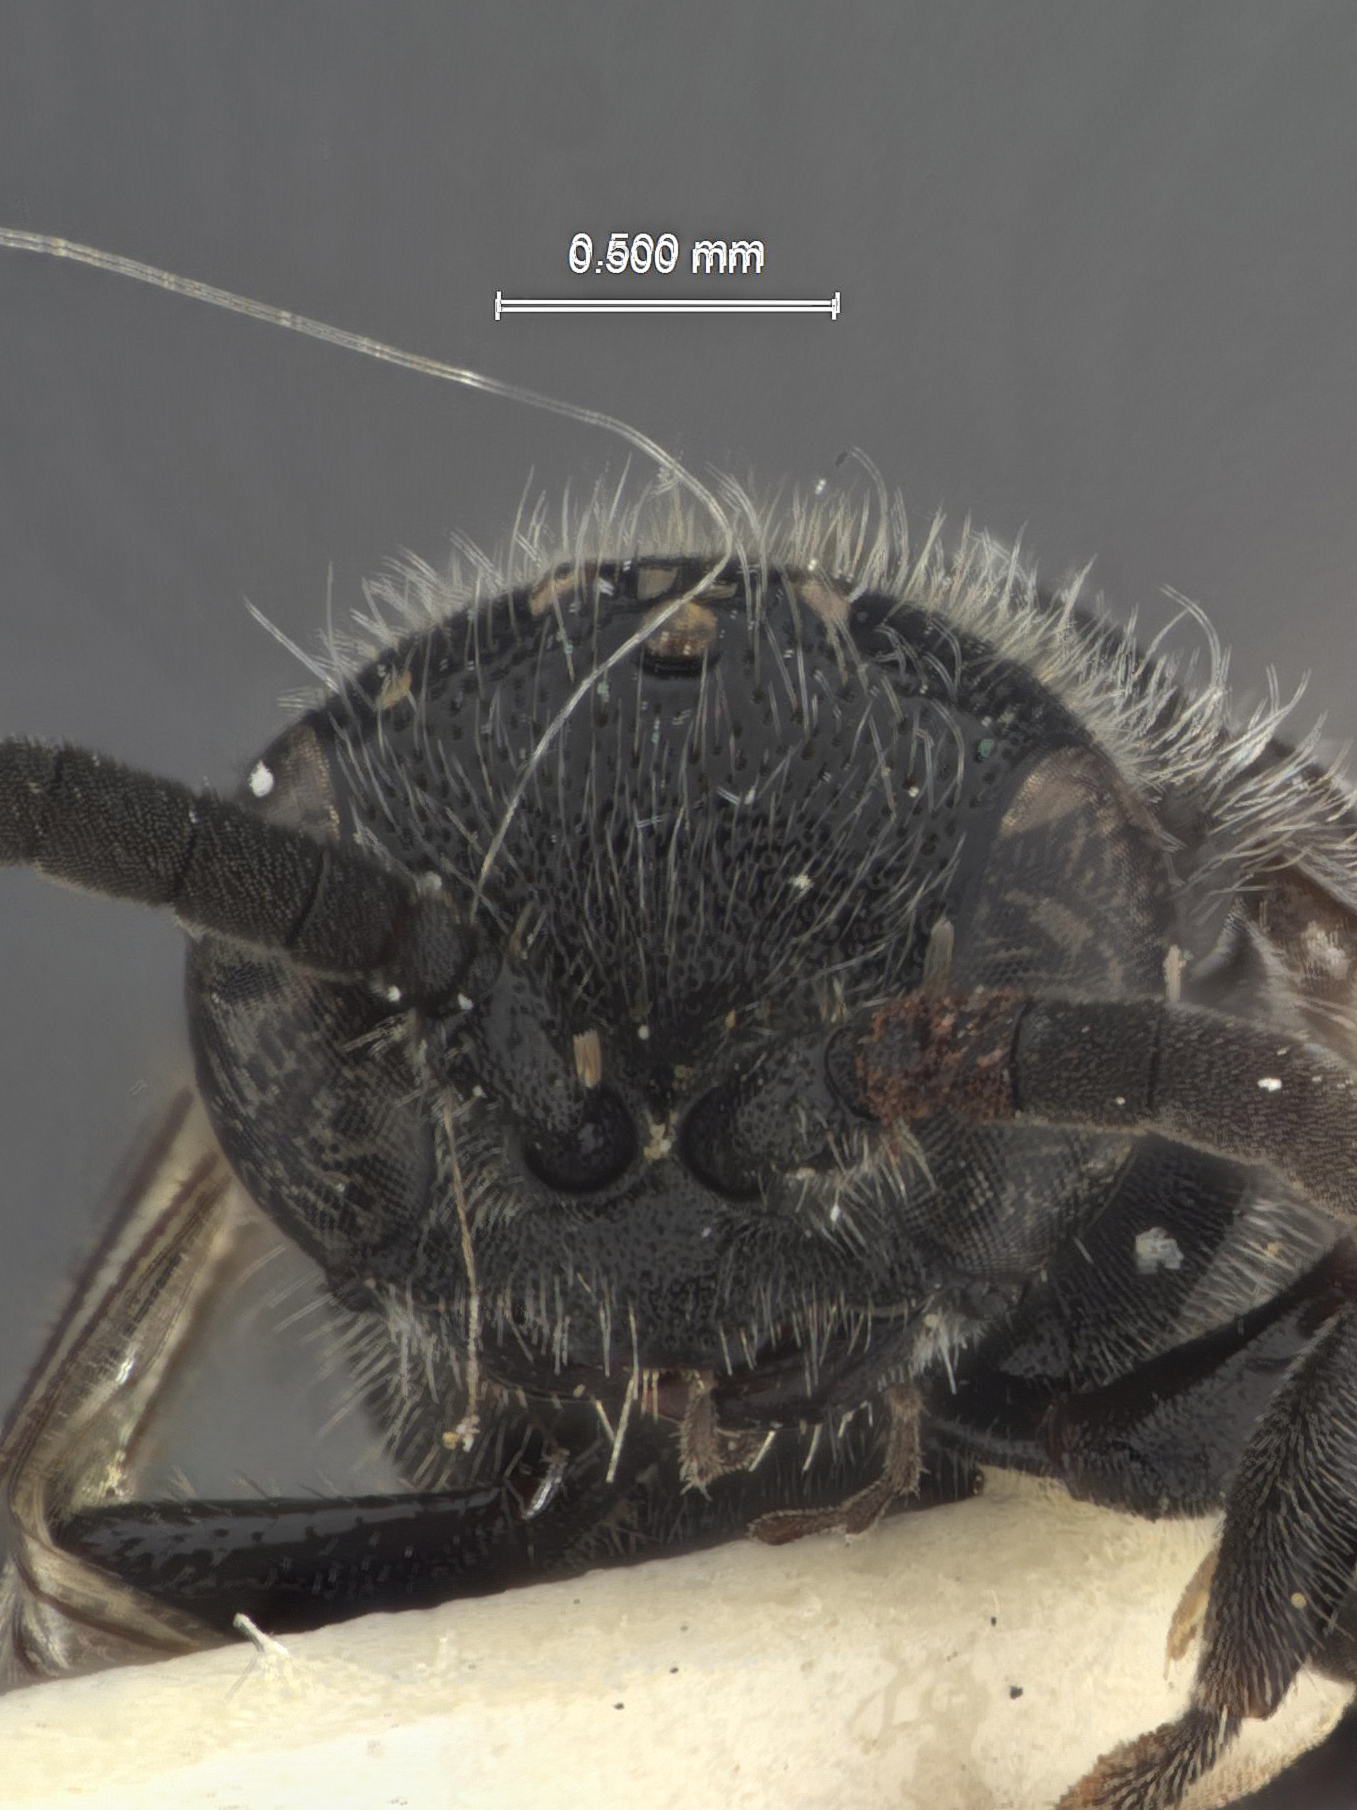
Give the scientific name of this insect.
Krombeinia sculleni
